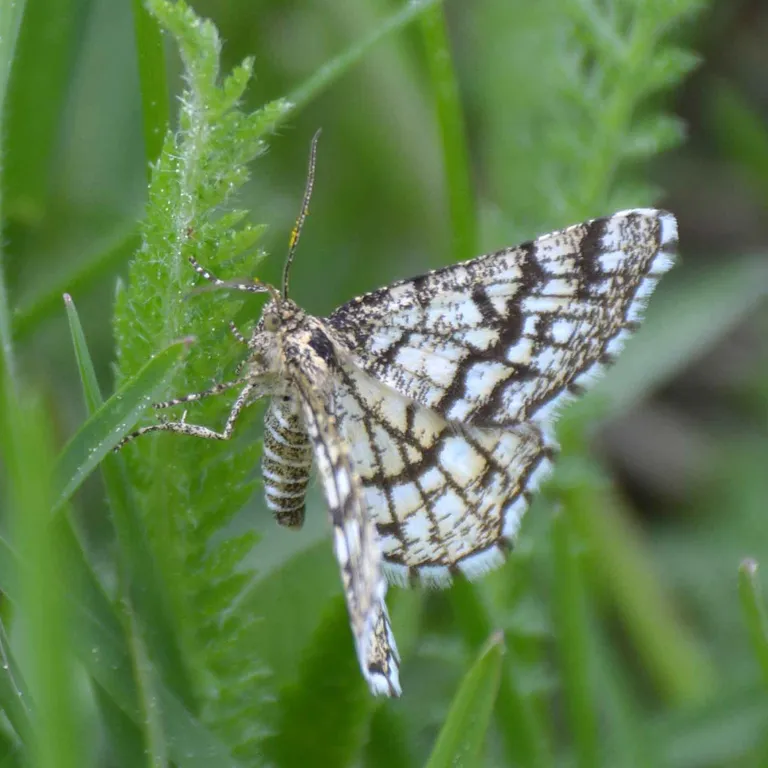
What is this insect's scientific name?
Chiasmia clathrata
